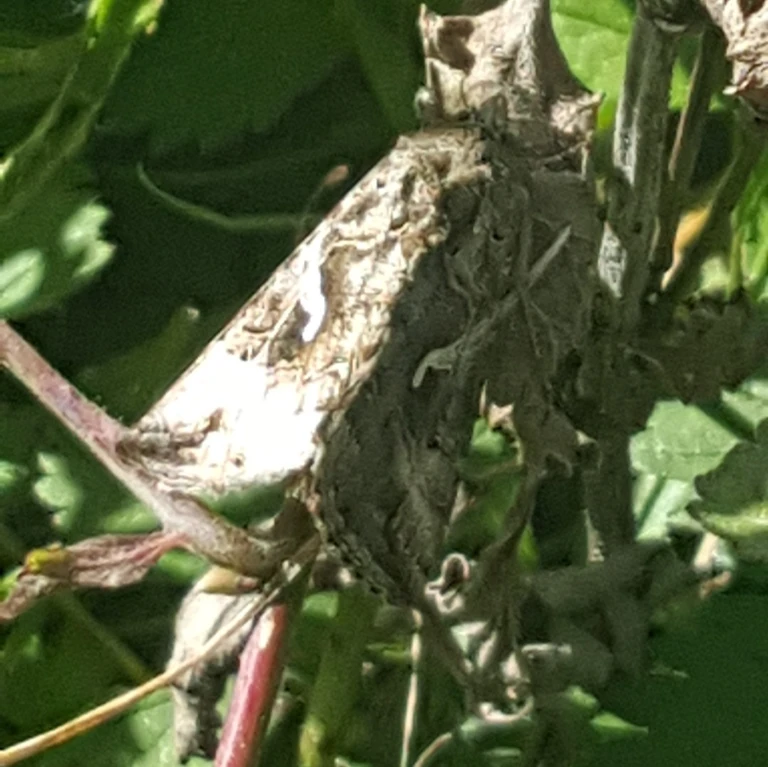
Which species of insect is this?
Autographa gamma
